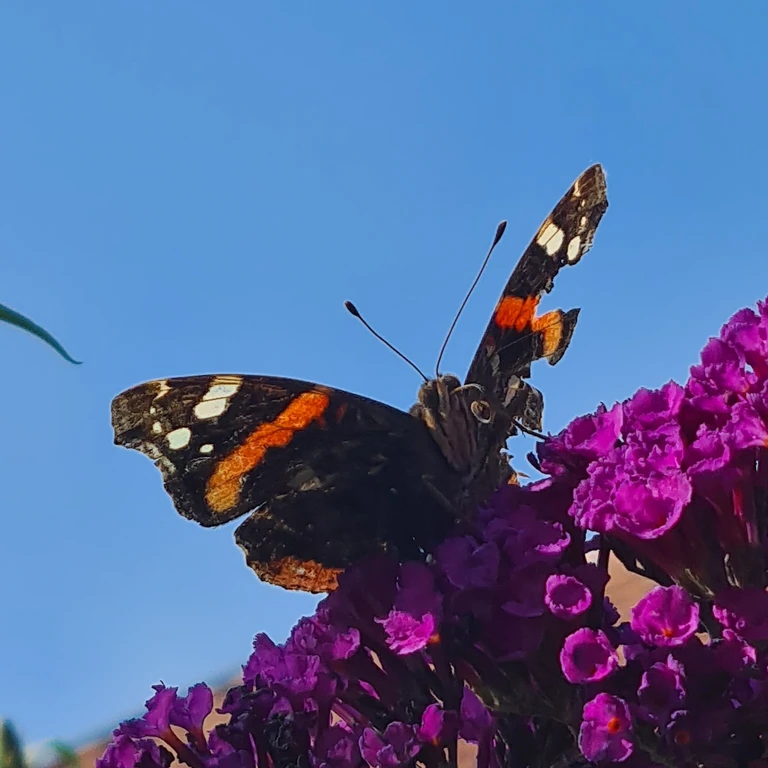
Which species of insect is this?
Vanessa atalanta
